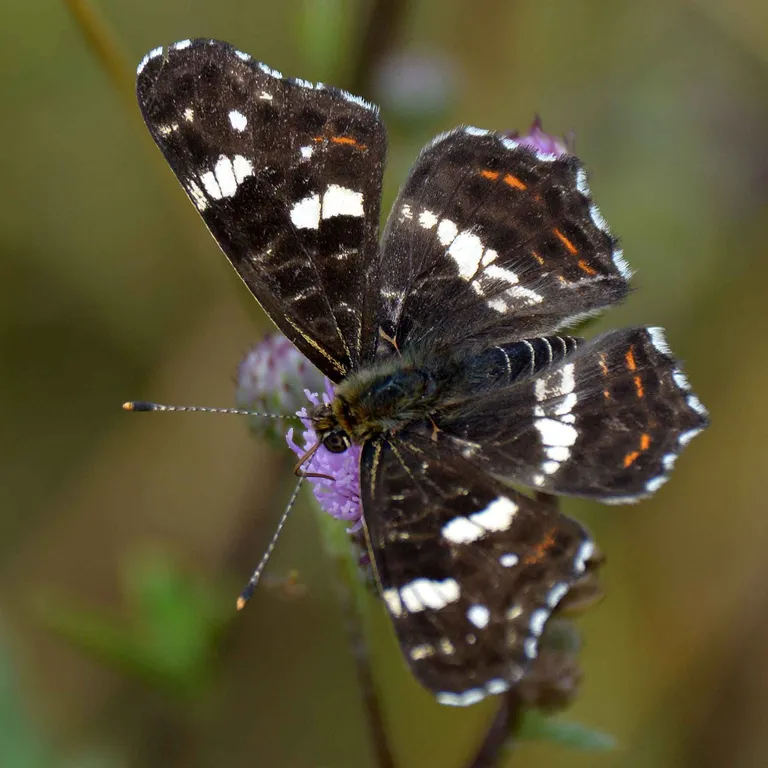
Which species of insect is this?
Araschnia levana
